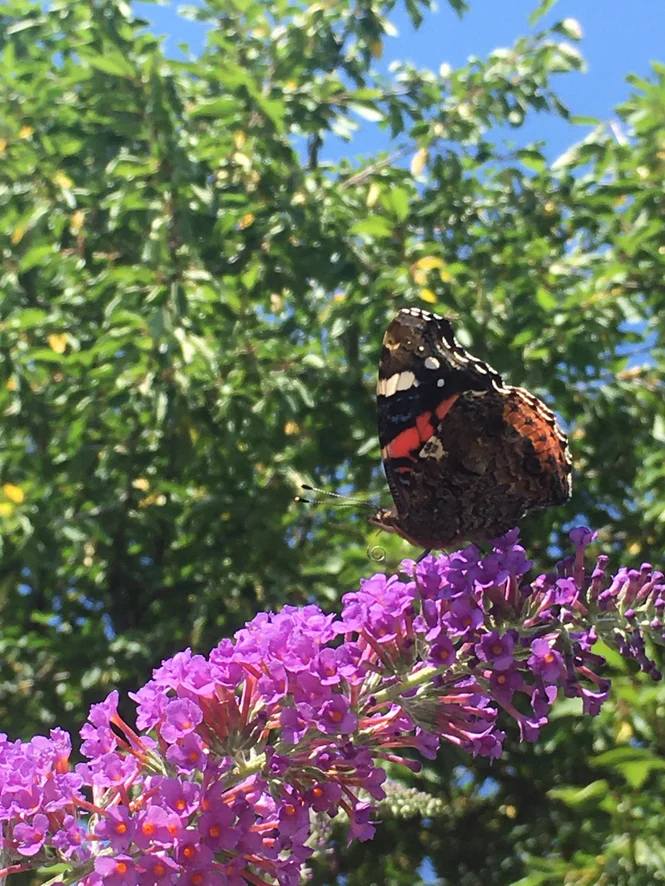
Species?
Vanessa atalanta
